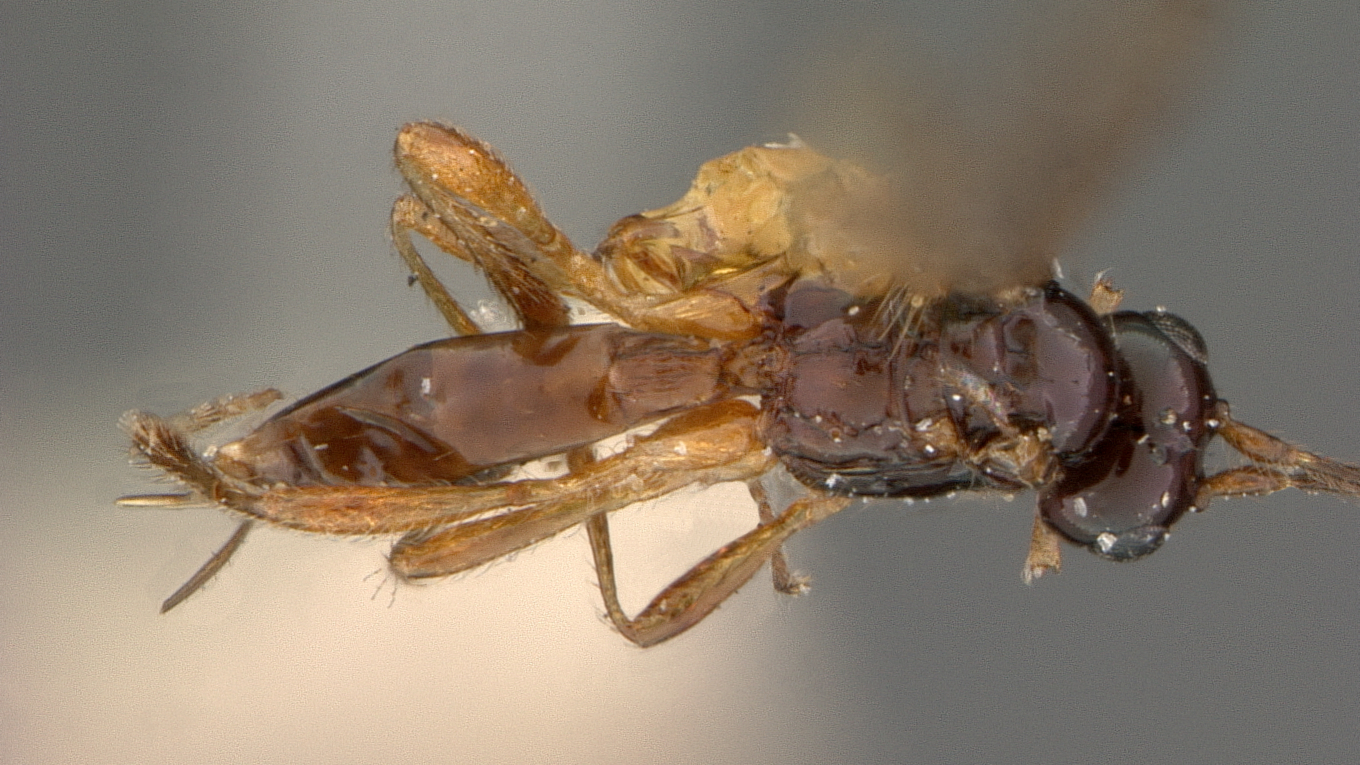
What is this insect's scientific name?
Aspilota bakeri
